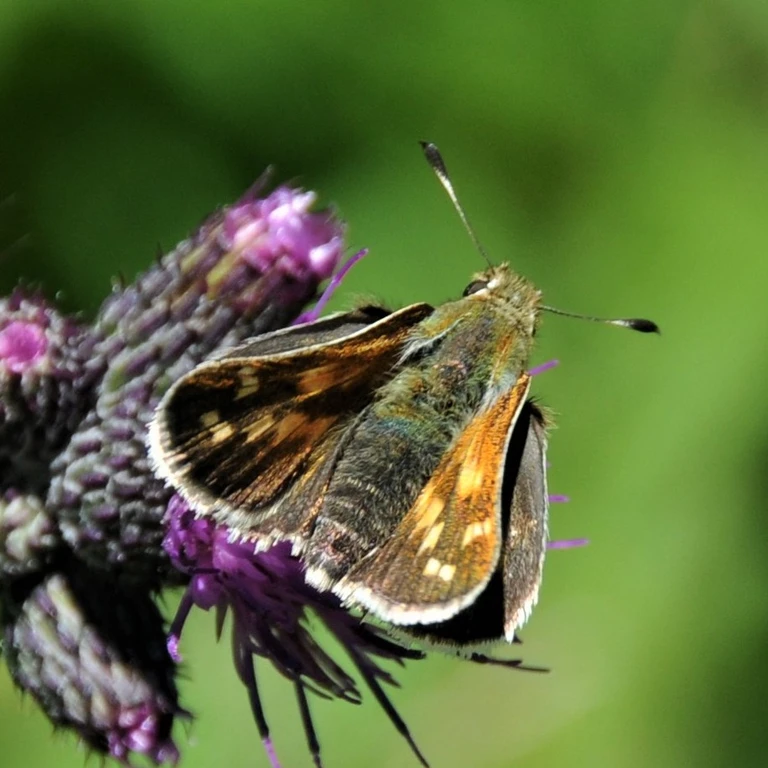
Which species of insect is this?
Hesperia comma
